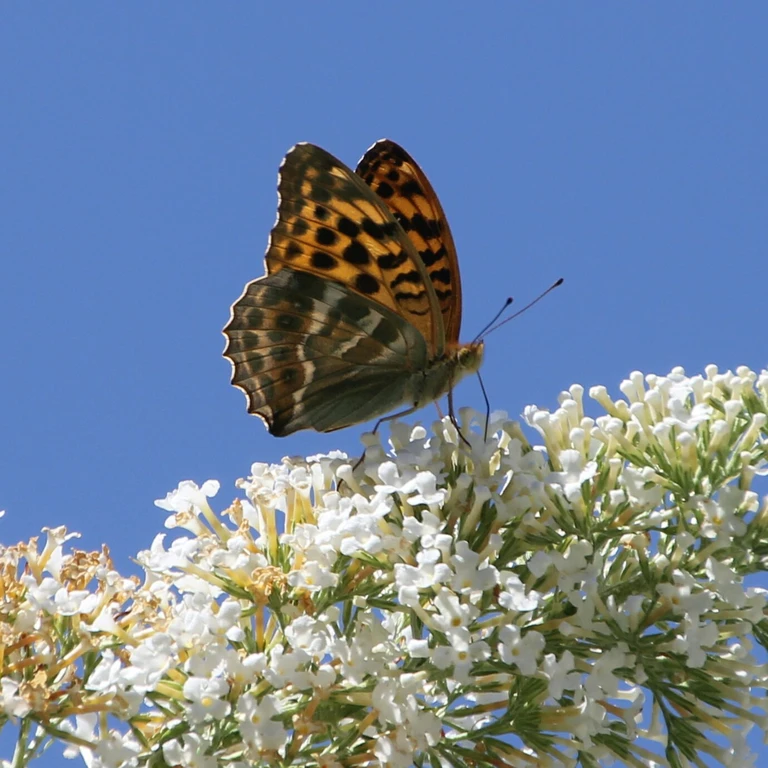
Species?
Argynnis paphia
